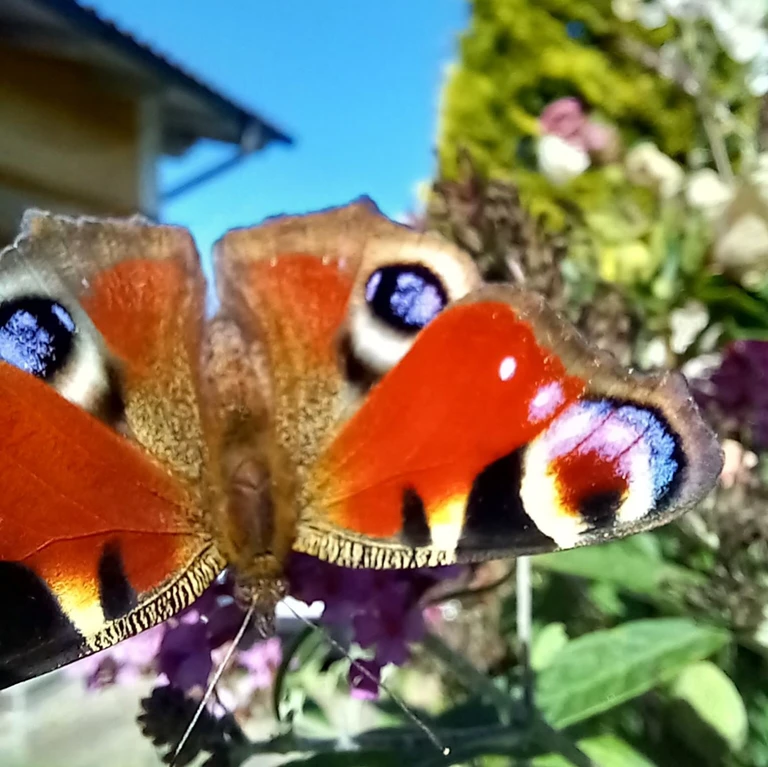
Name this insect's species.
Aglais io
